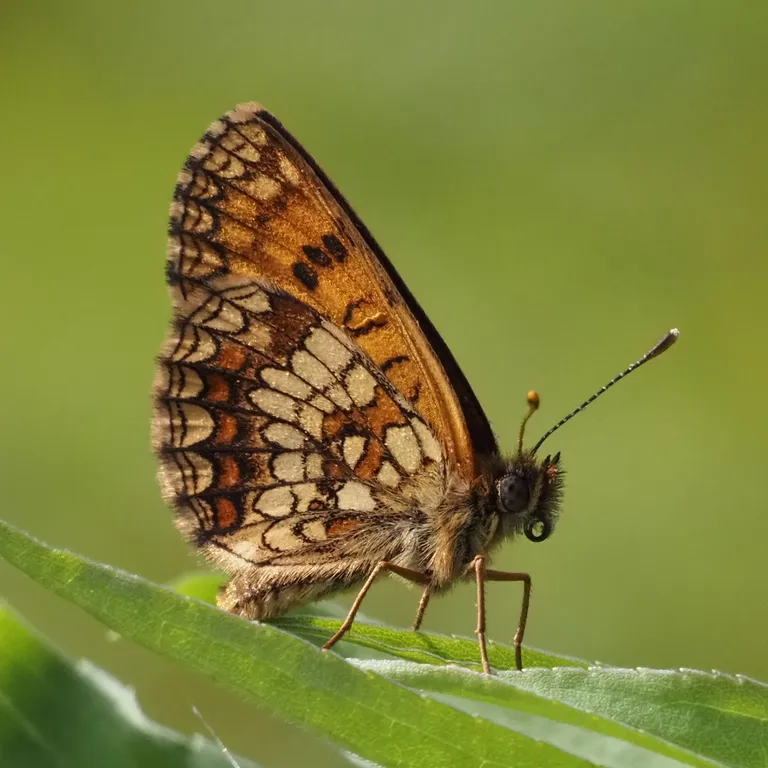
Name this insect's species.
Melitaea athalia
